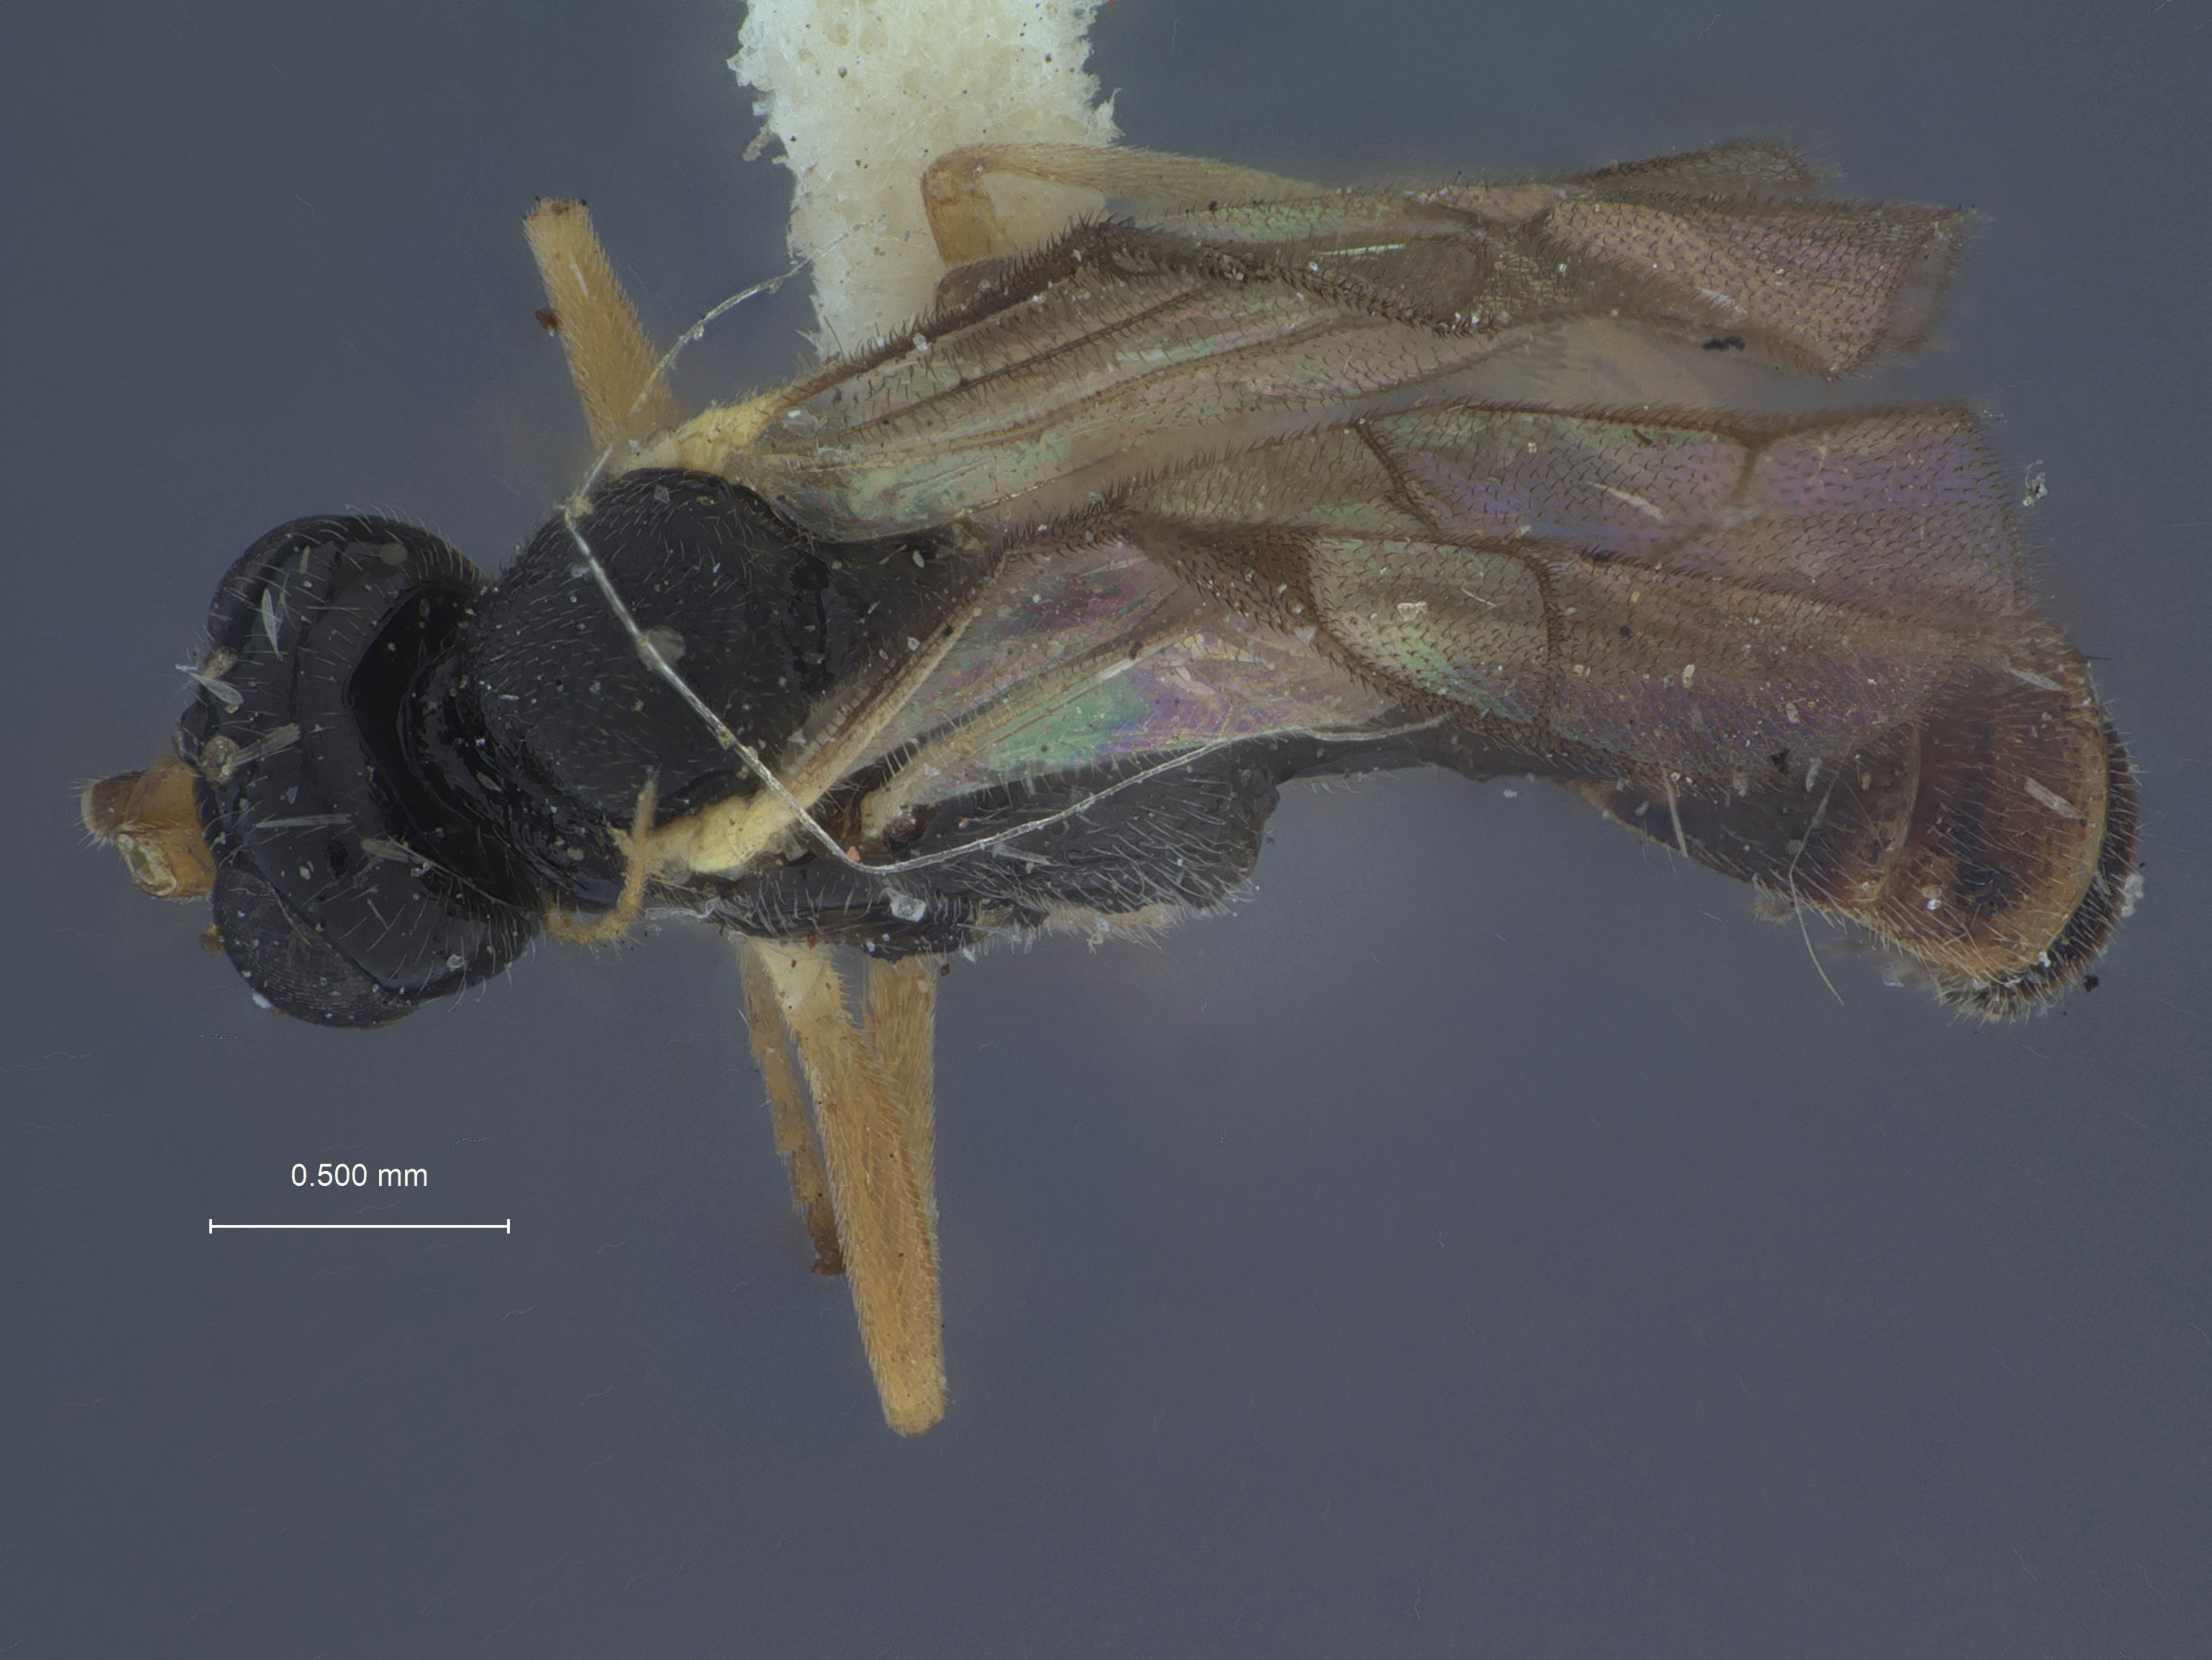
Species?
Hemiteles algonquinus
